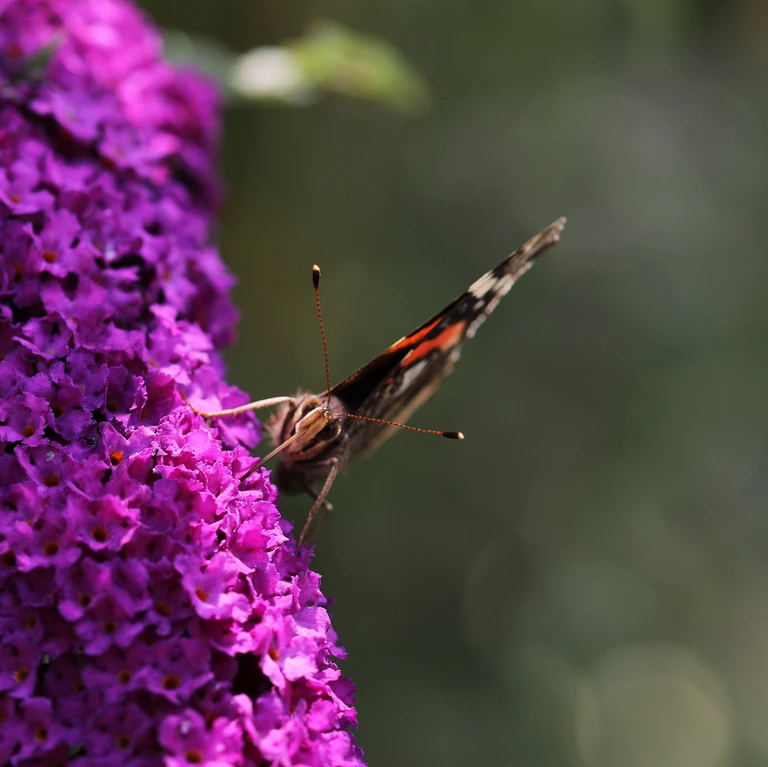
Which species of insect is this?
Aglais io
